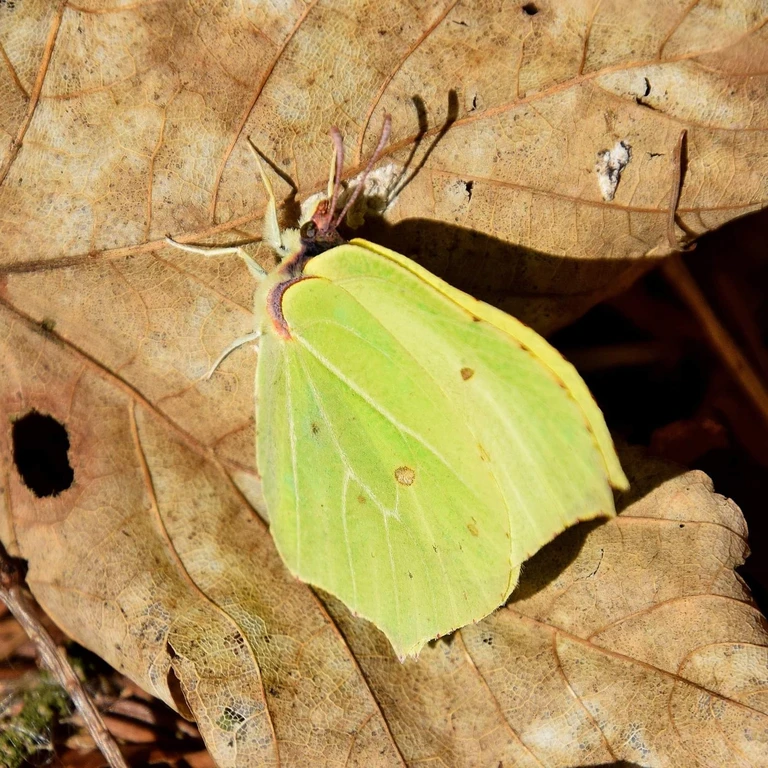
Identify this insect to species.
Gonepteryx rhamni
